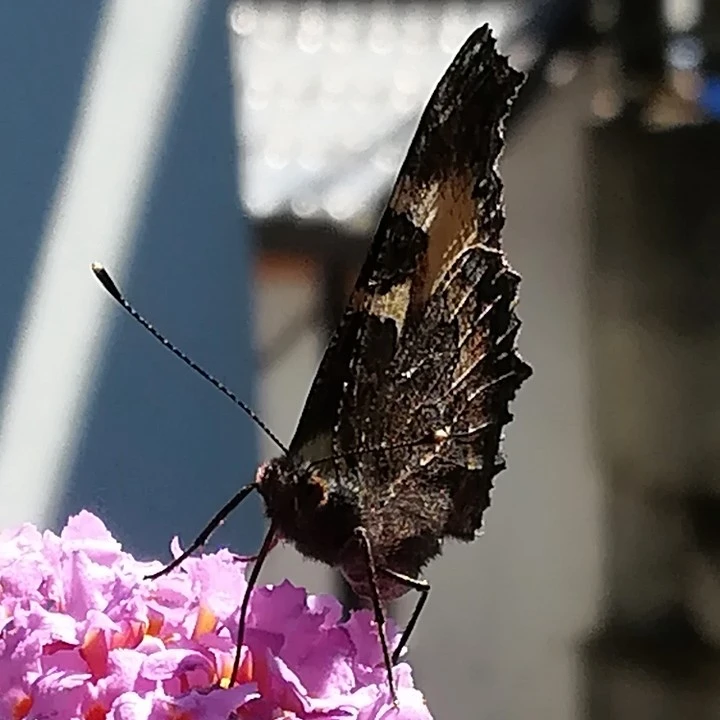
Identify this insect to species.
Aglais urticae
